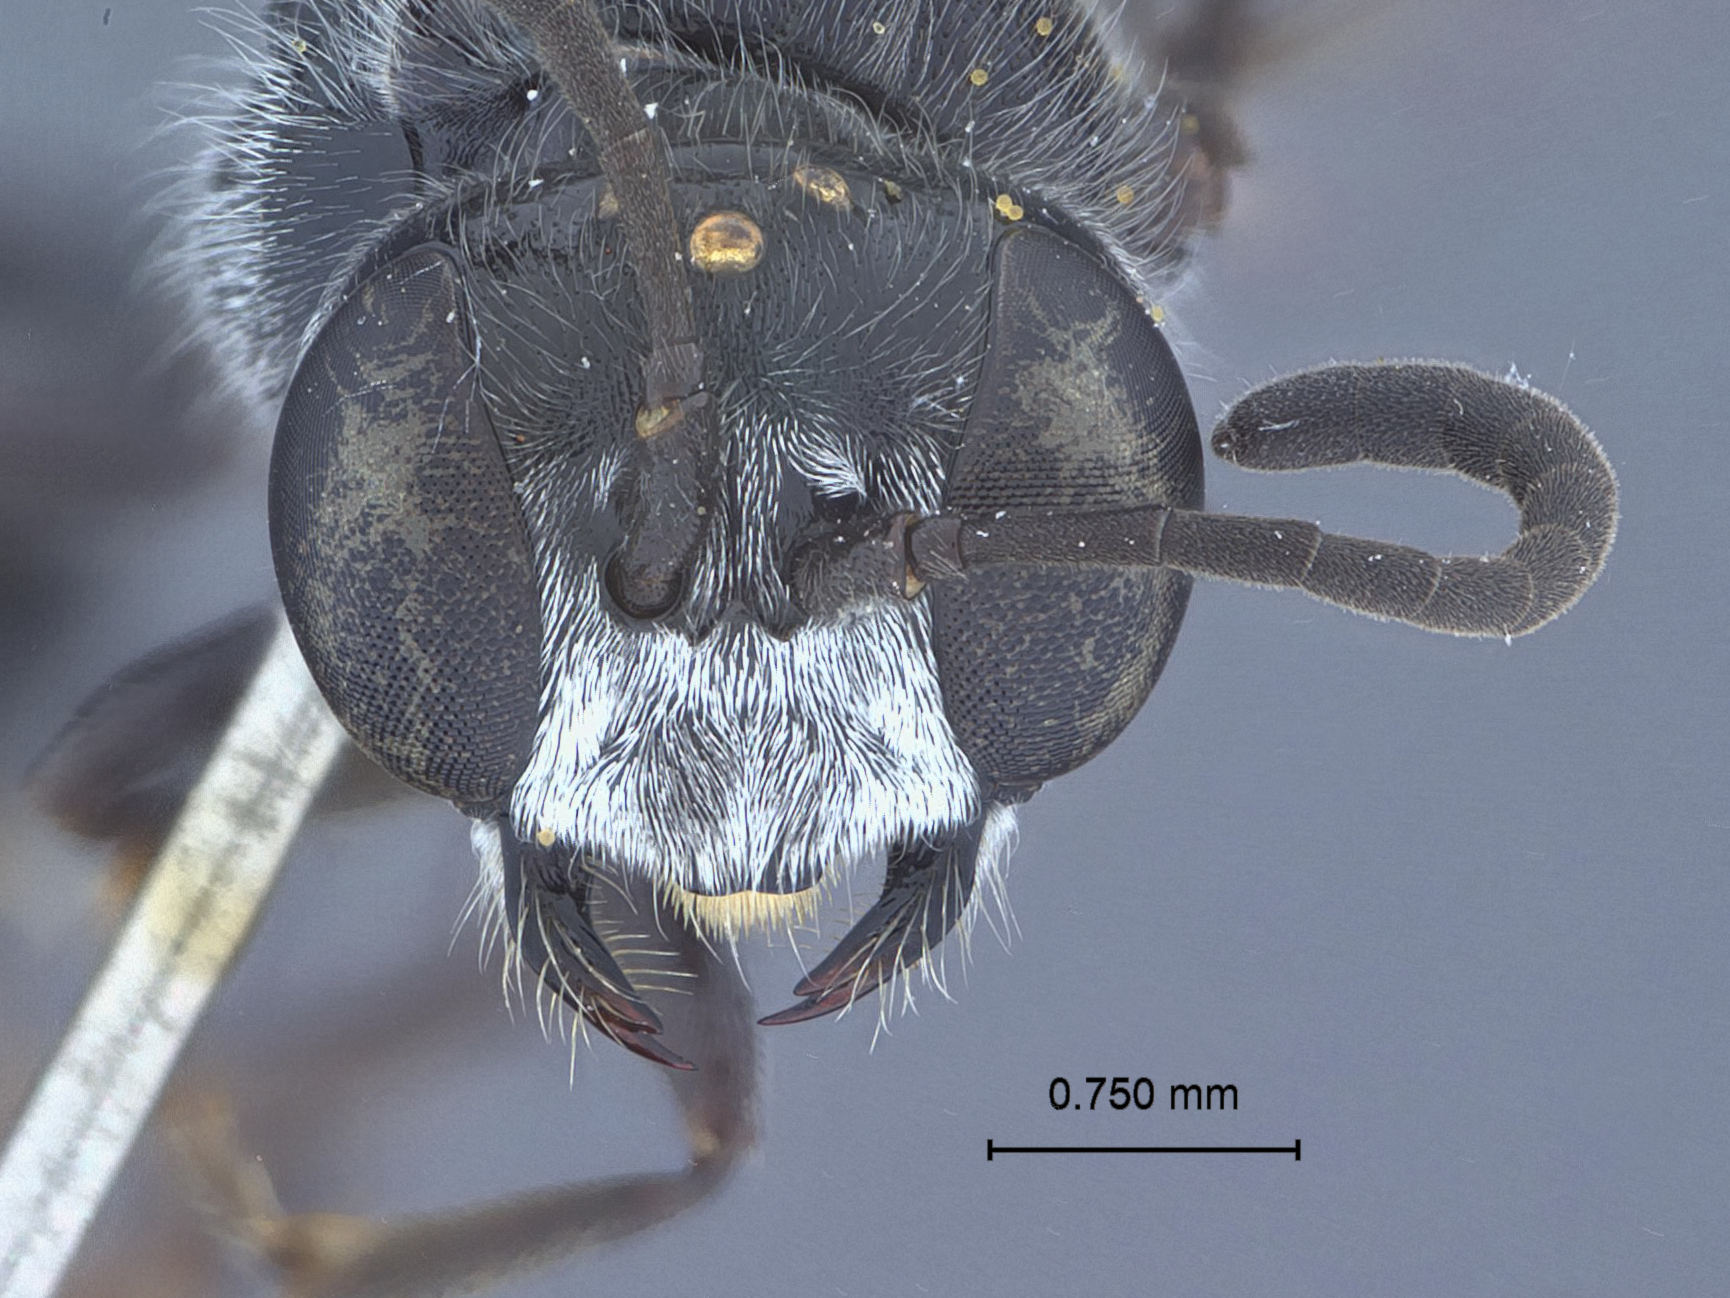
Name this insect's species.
Psen seminitidus
